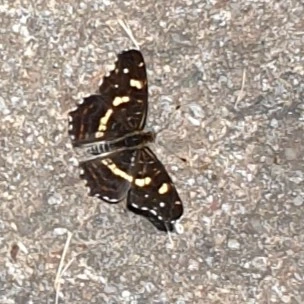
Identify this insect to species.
Araschnia levana
